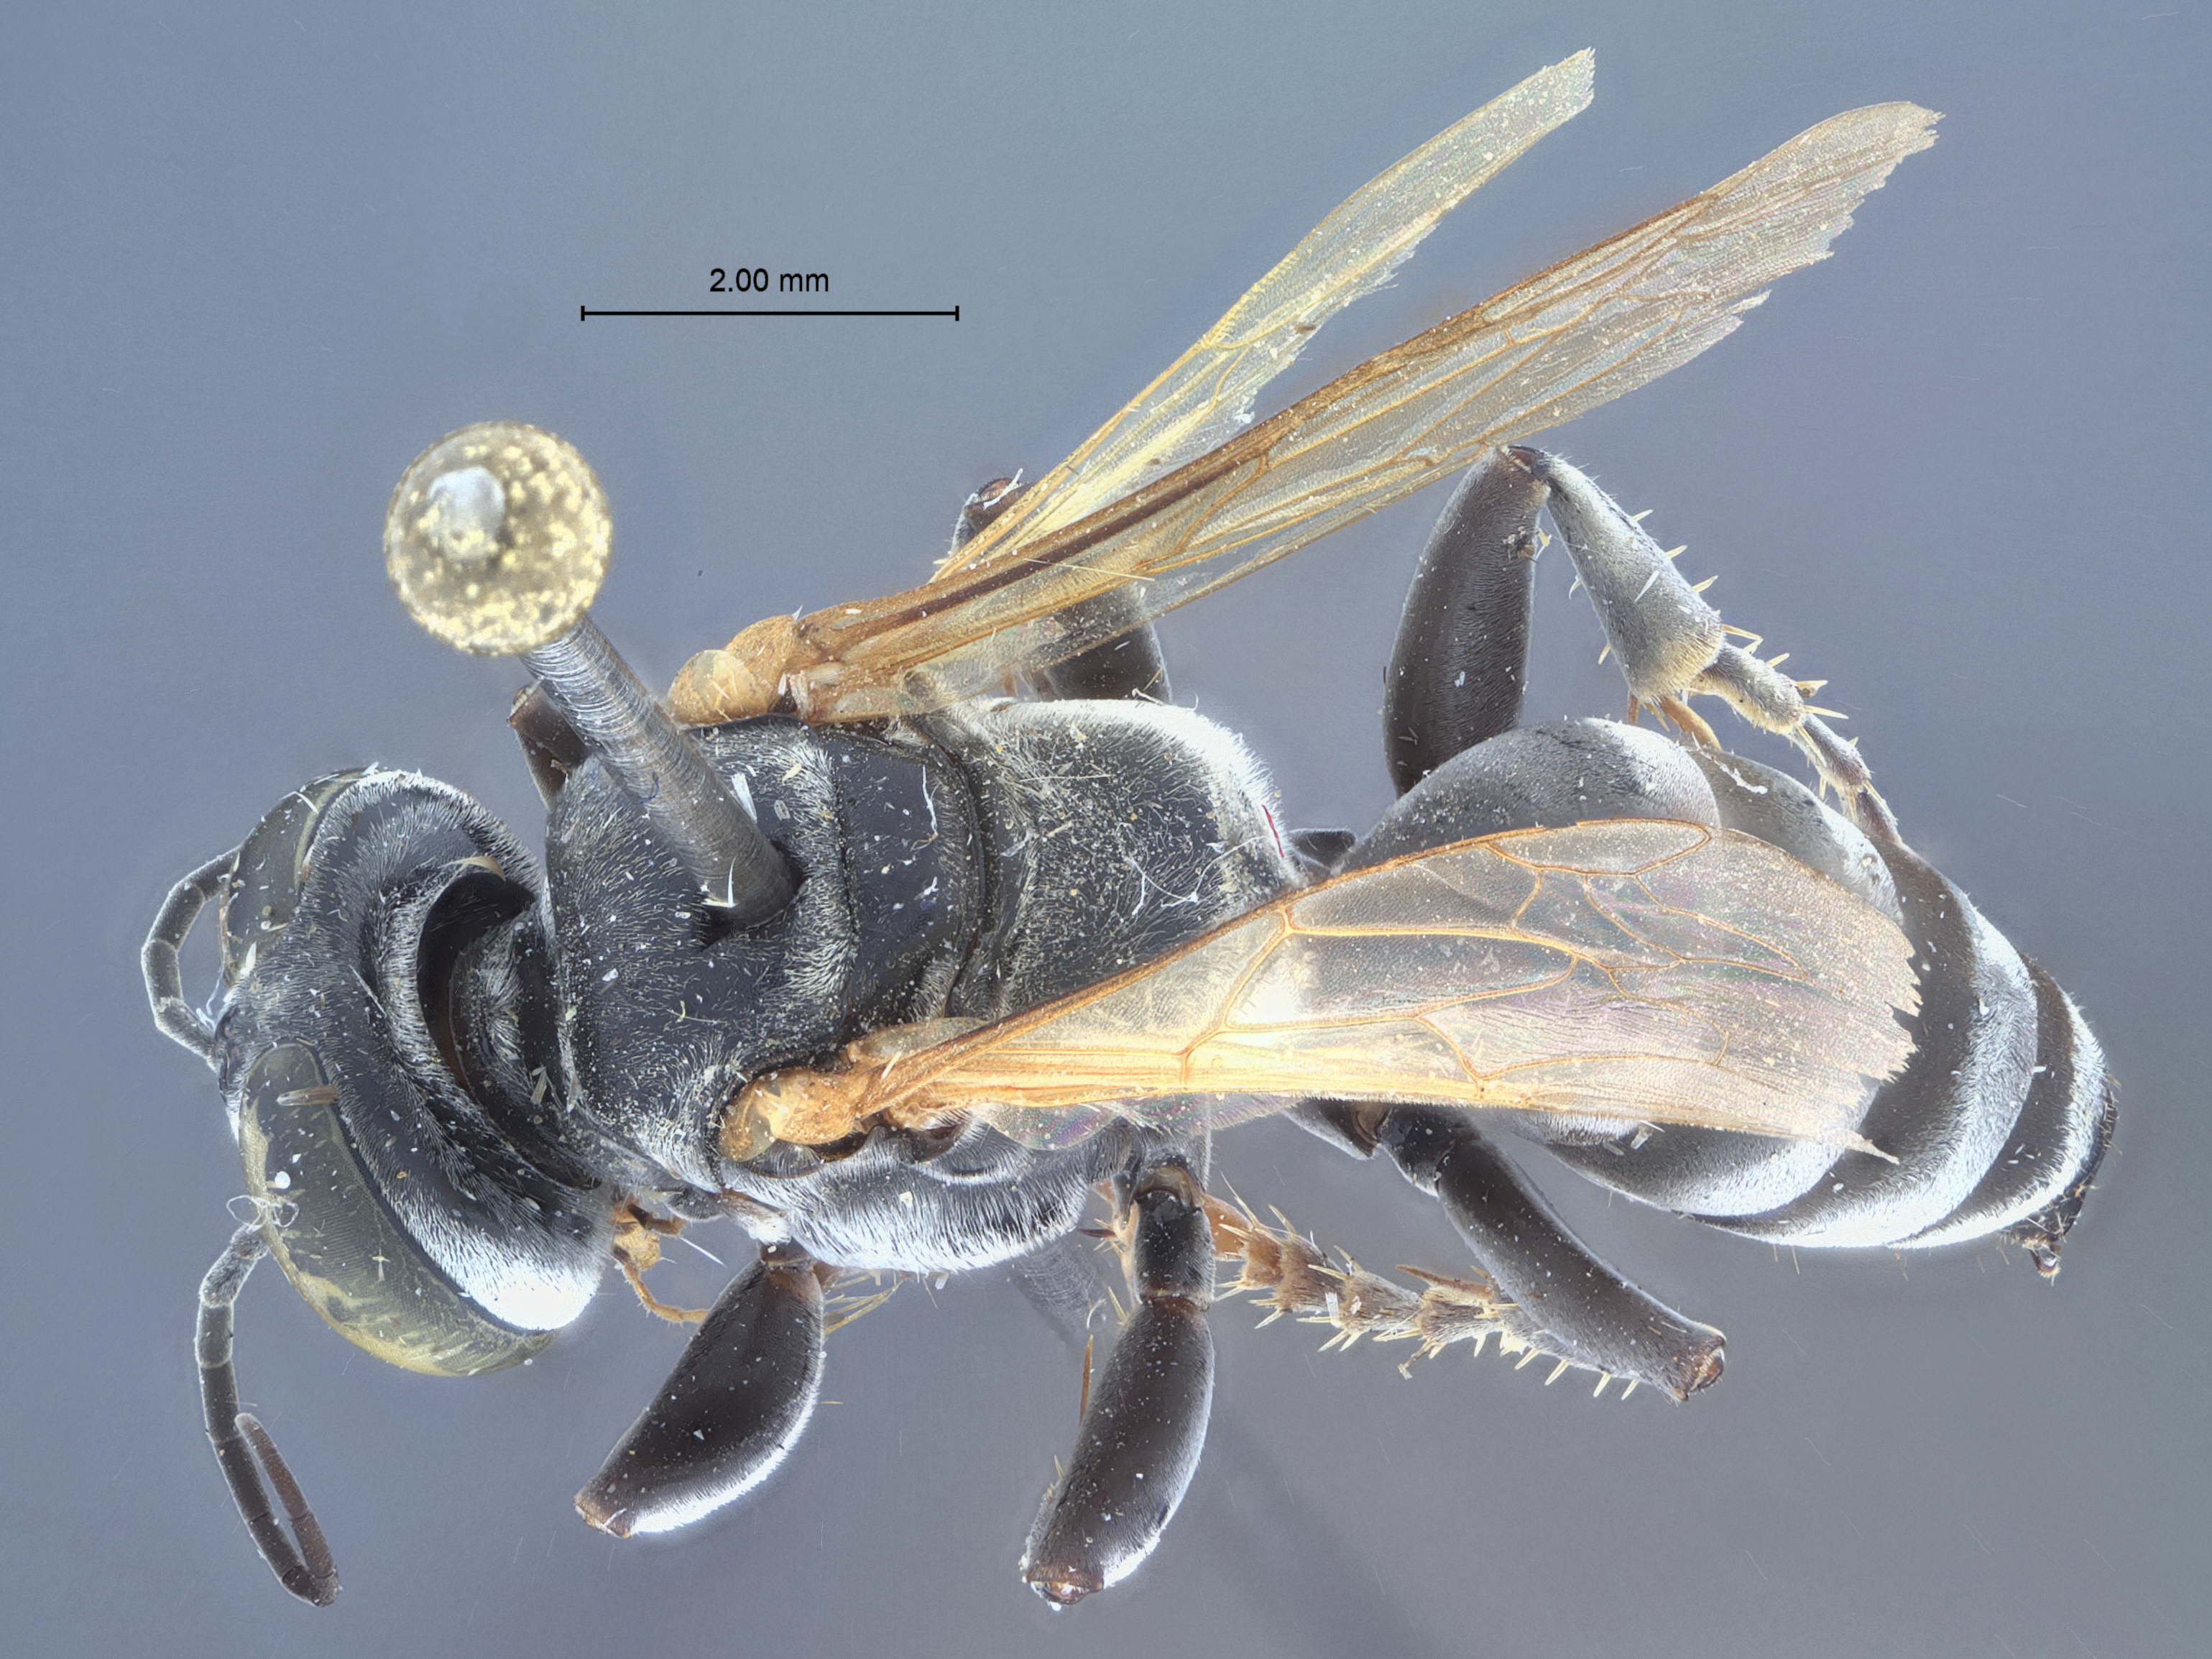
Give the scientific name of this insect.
Tachysphex eucharistus
